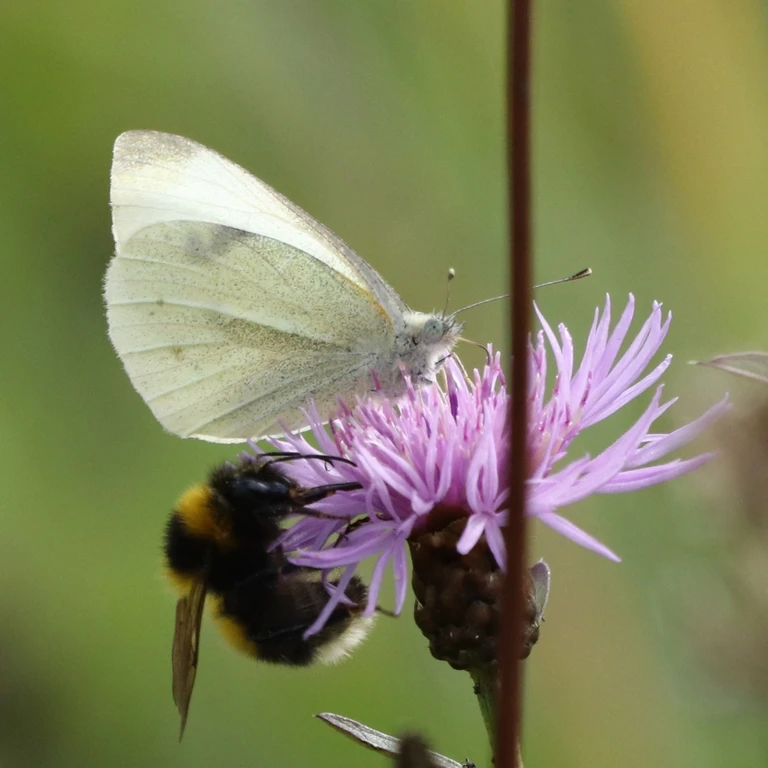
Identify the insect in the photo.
Pieris rapae
